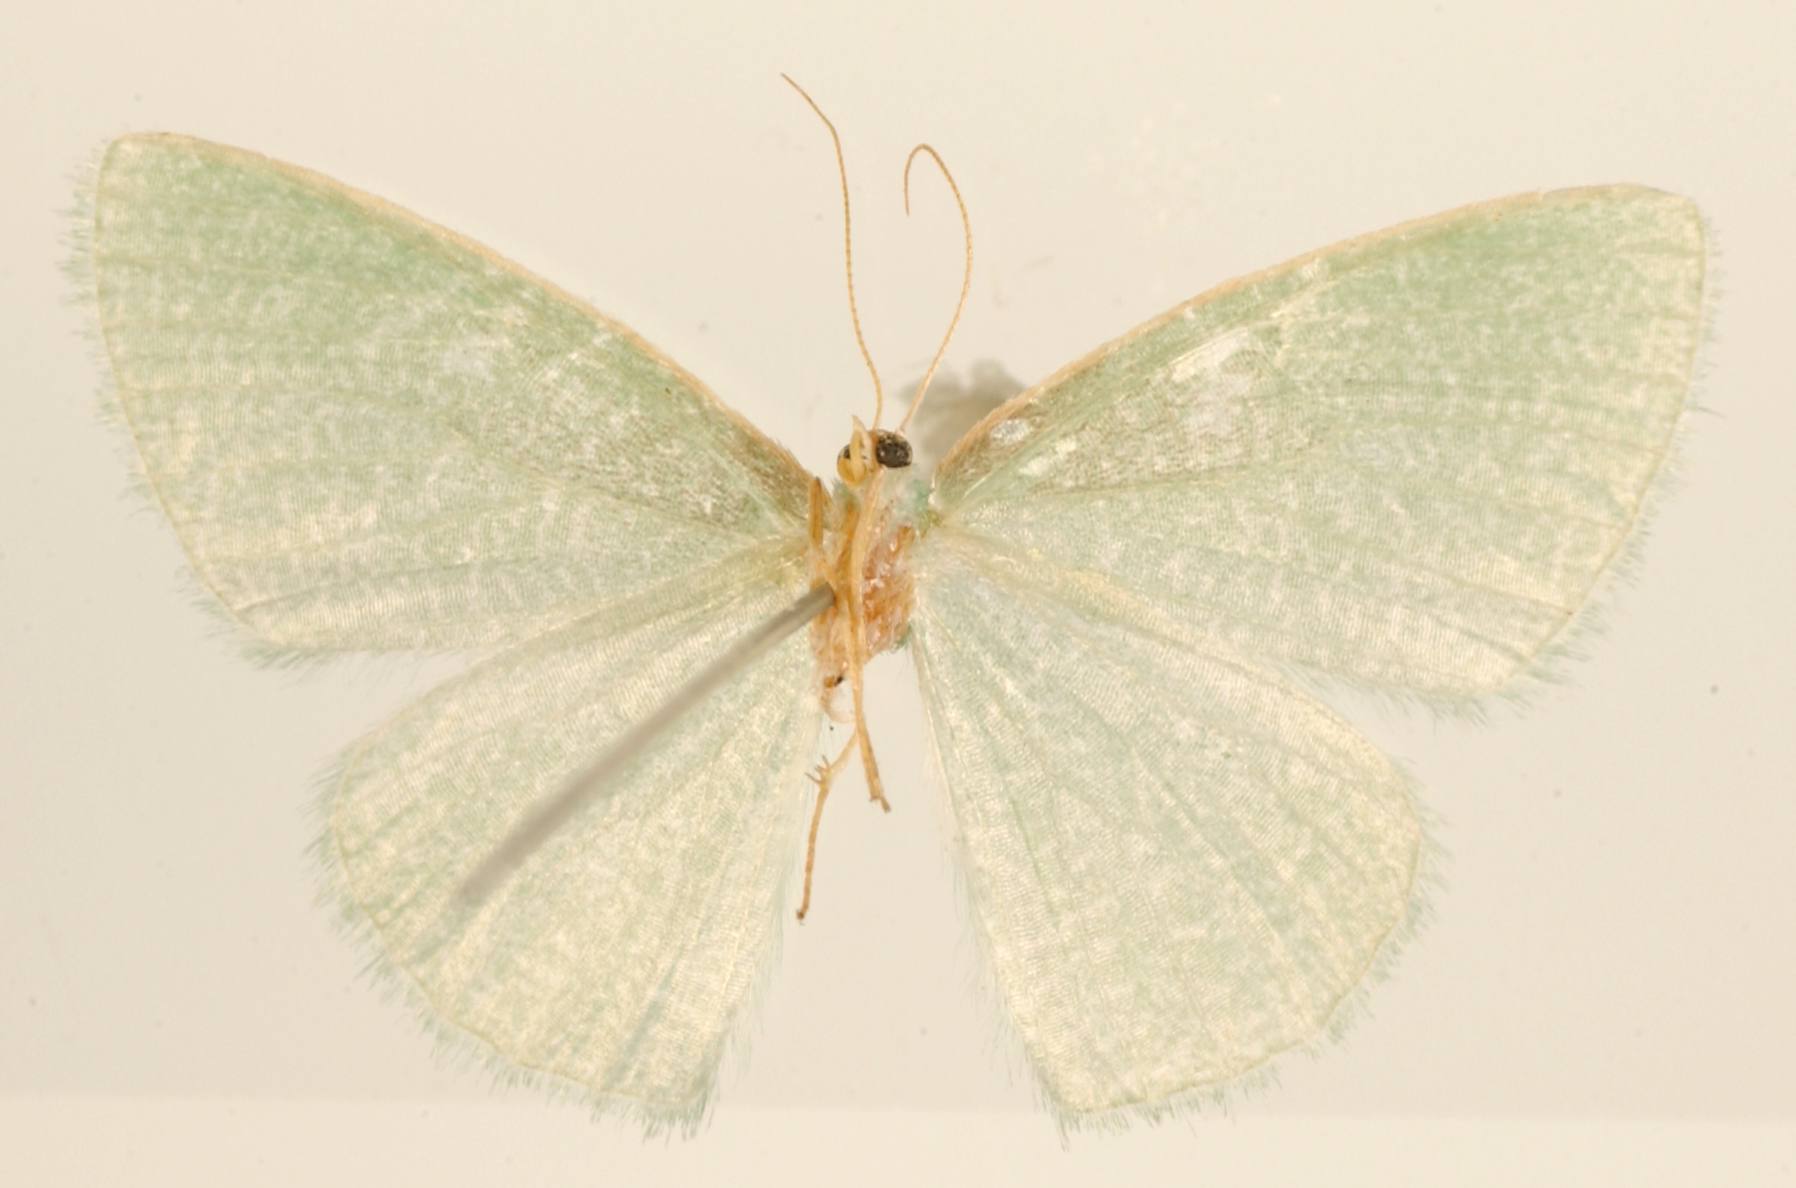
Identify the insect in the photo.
Racheospila strigaria
